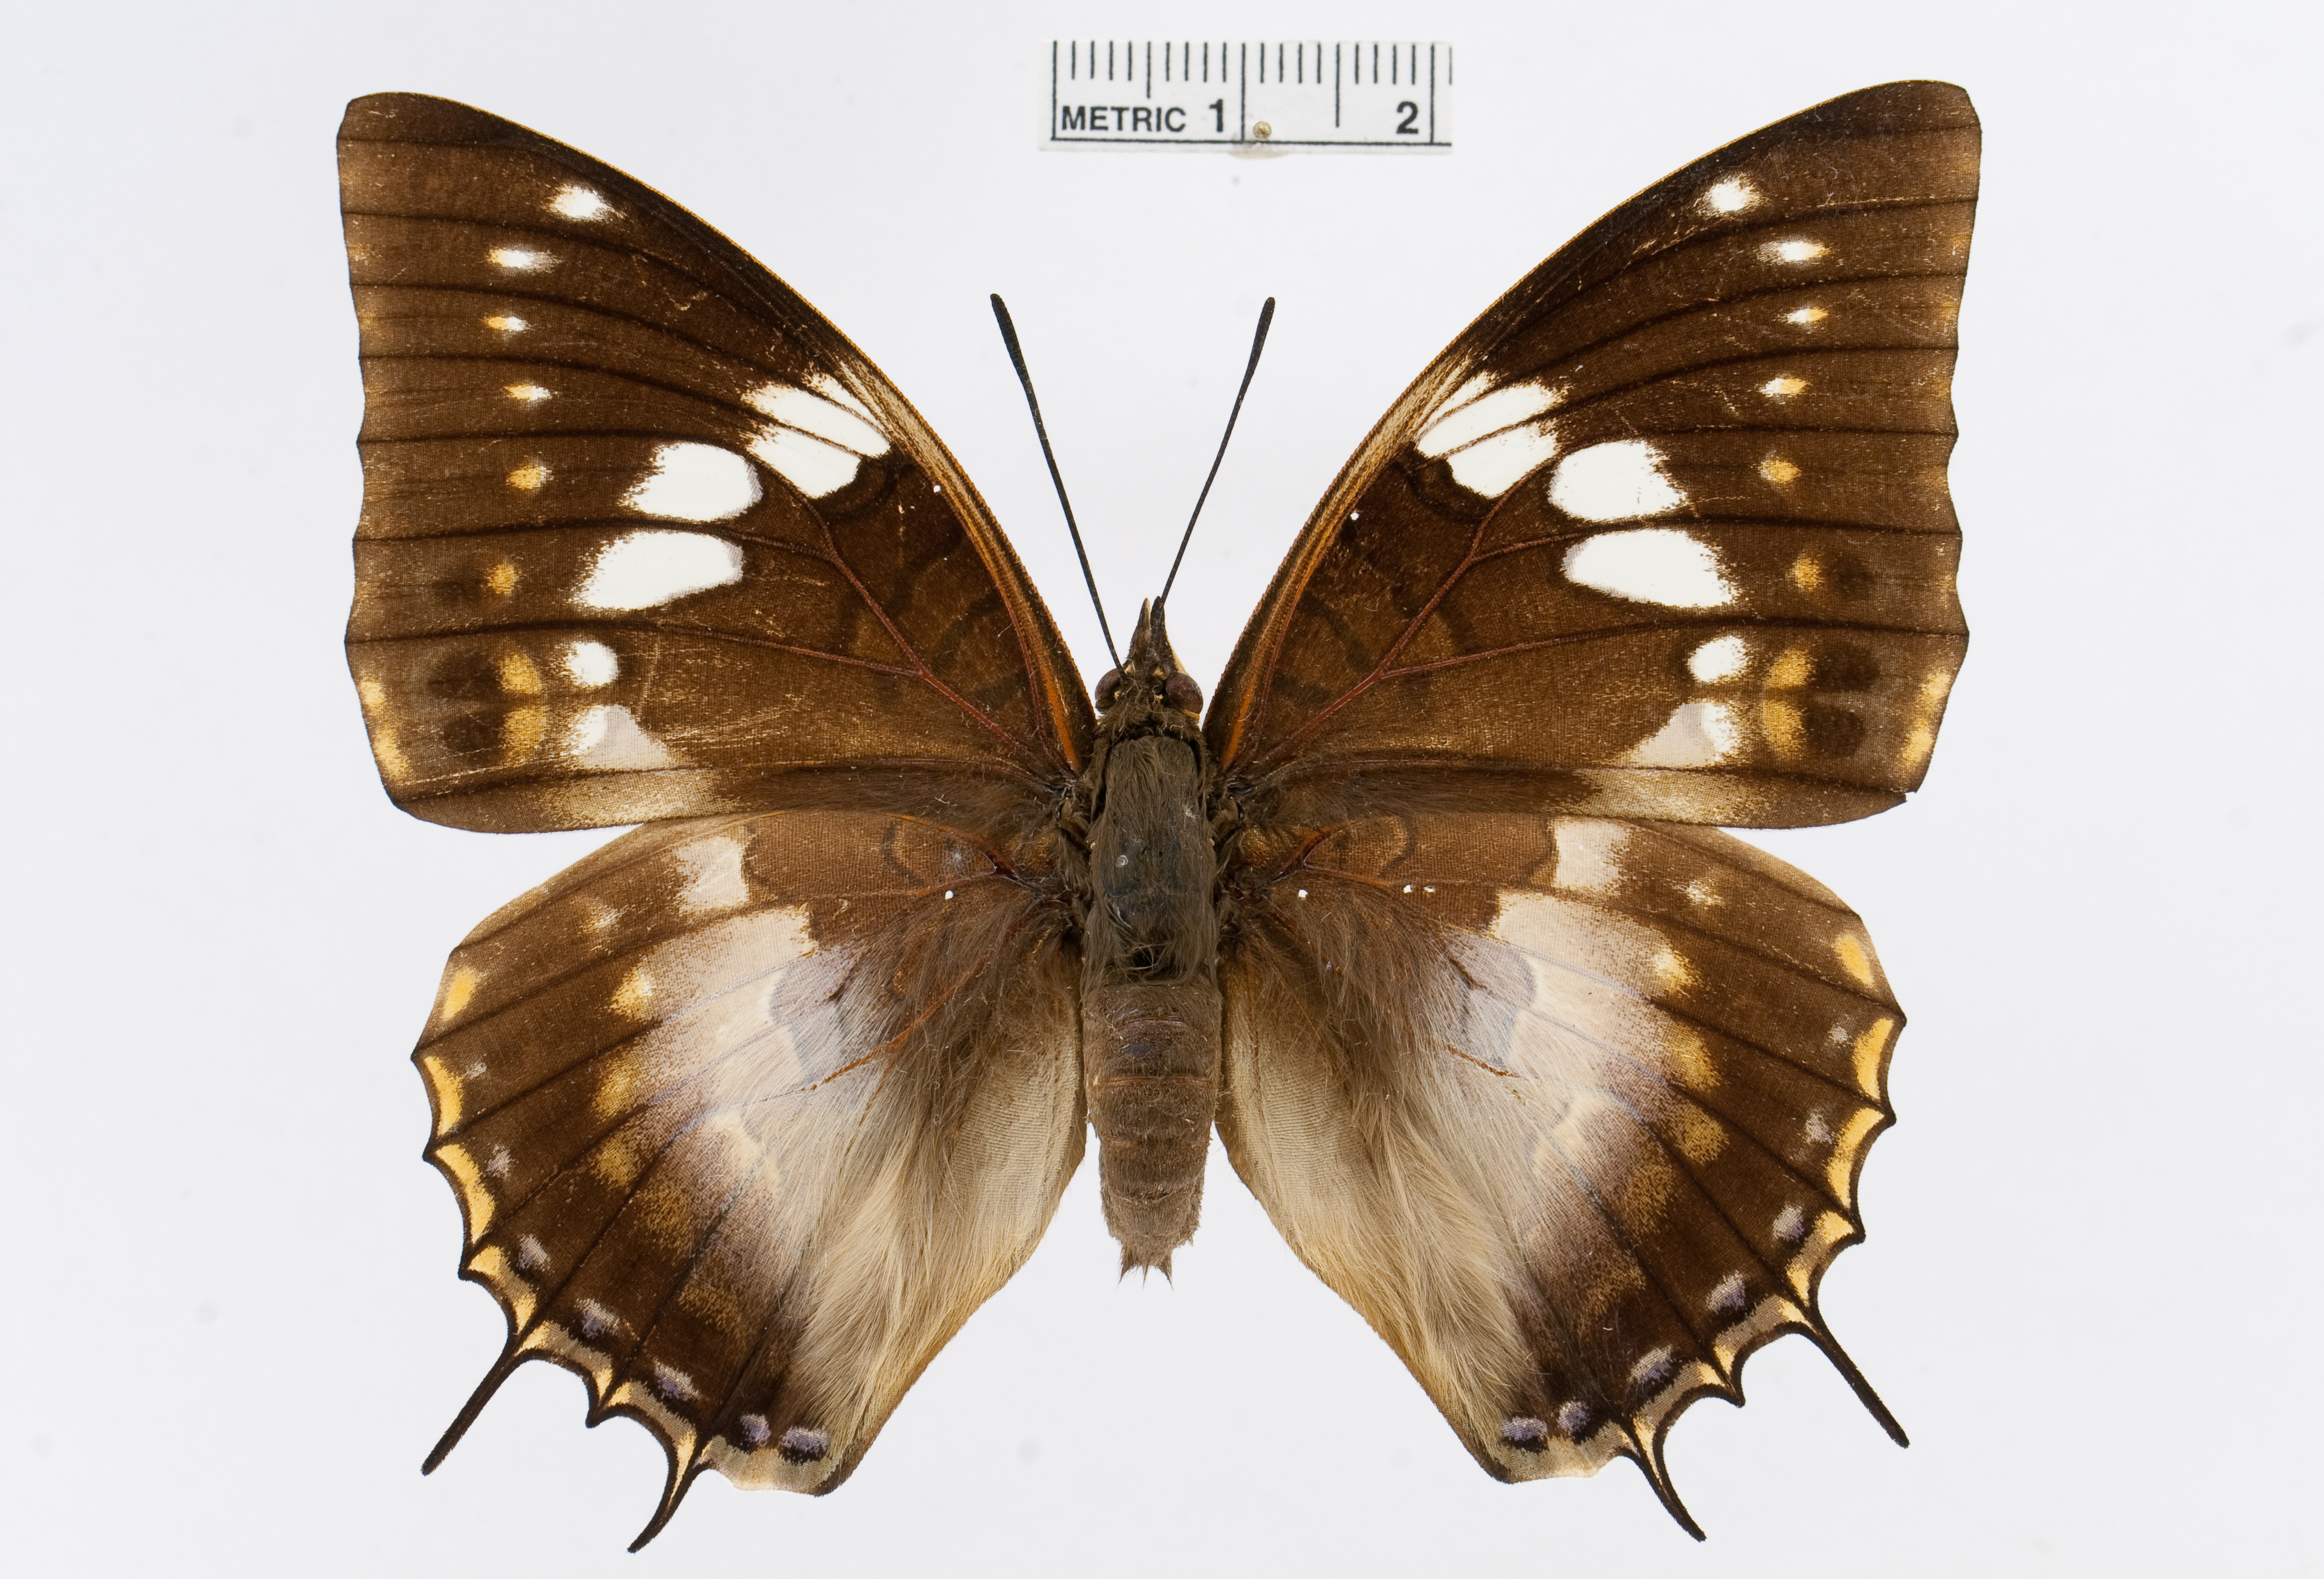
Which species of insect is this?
Charaxes xiphares
